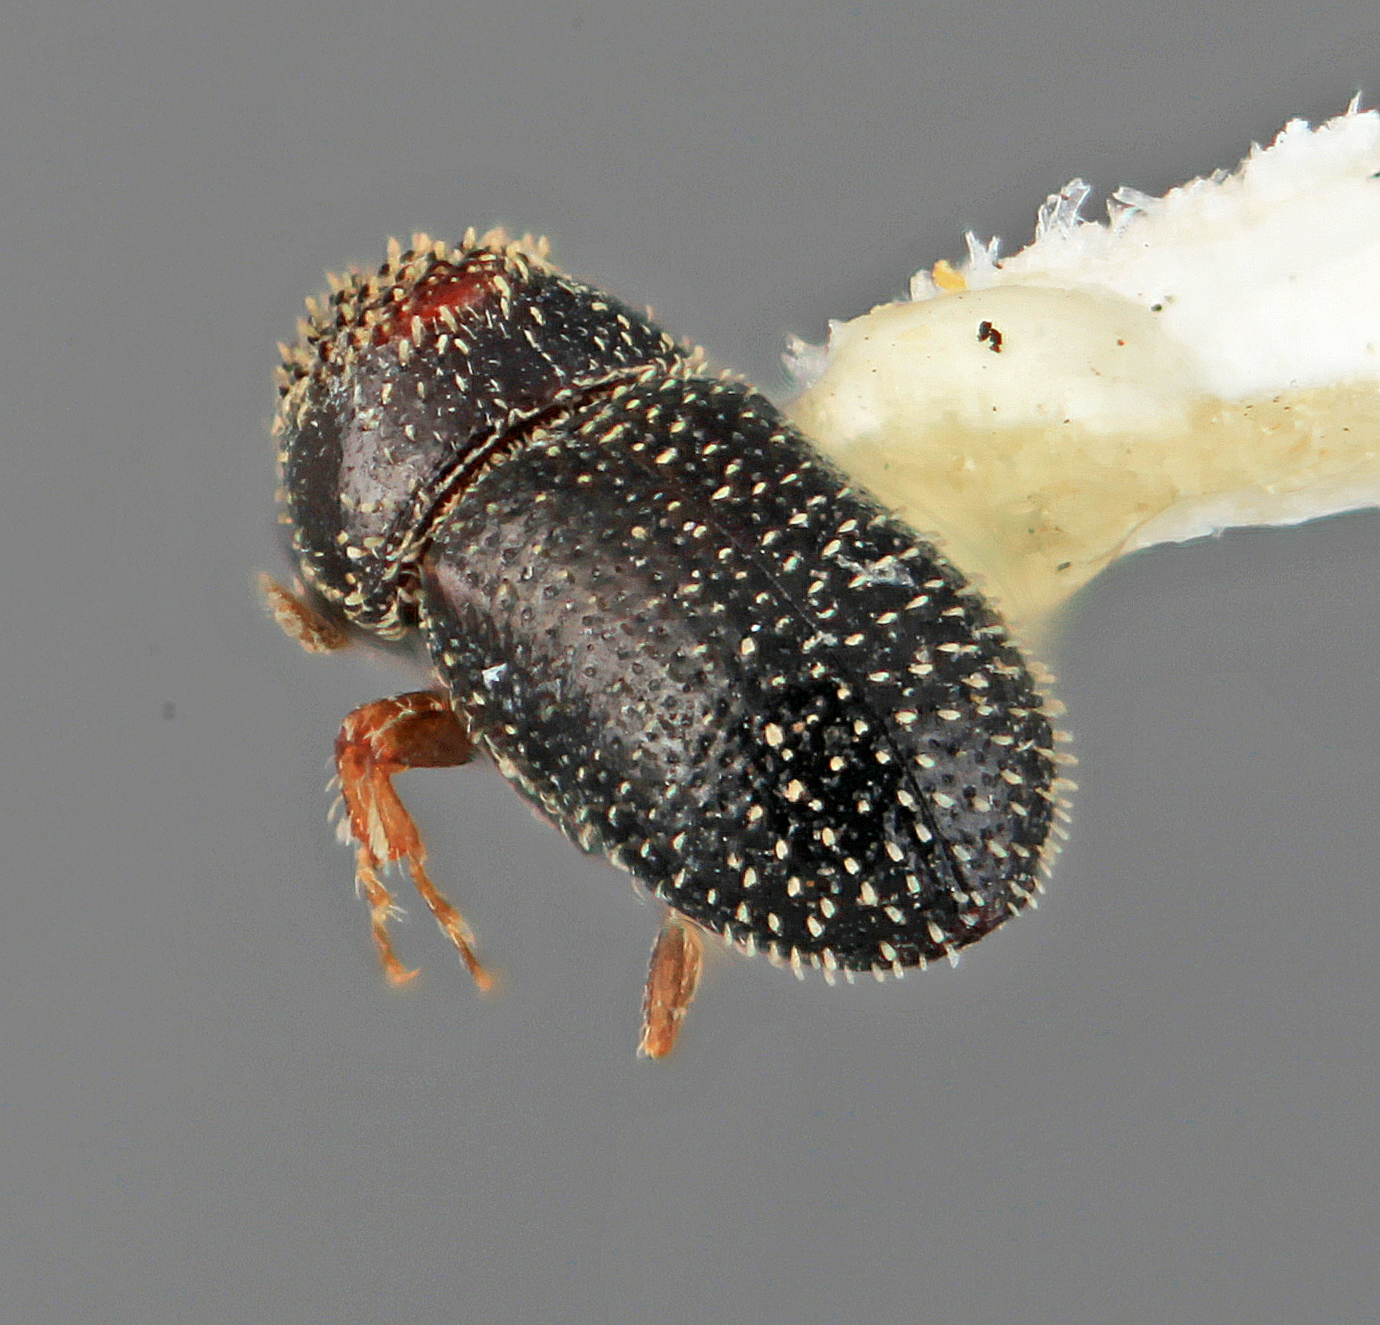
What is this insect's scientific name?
Pseudothysanoes furvescens
